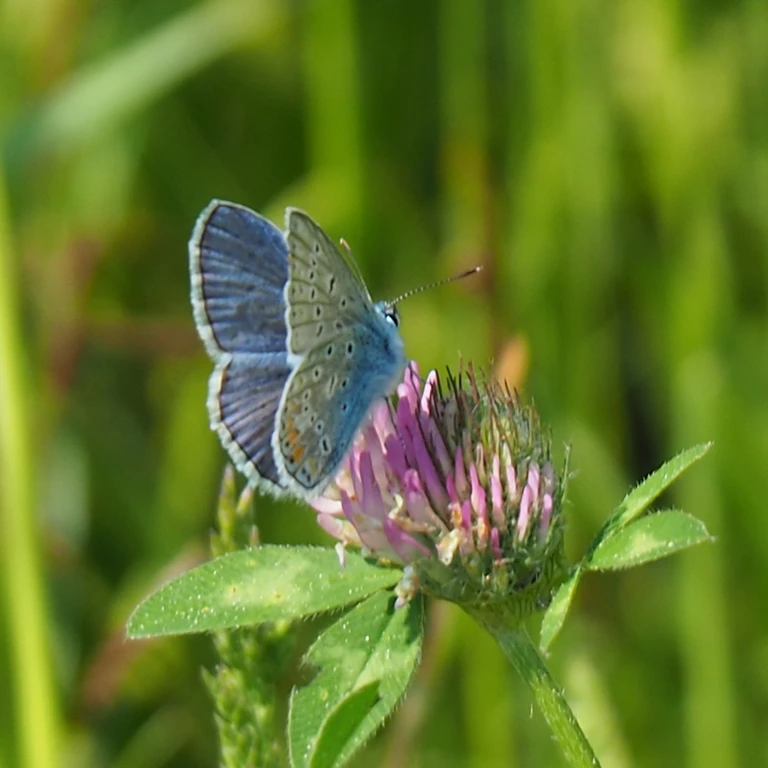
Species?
Polyommatus icarus
